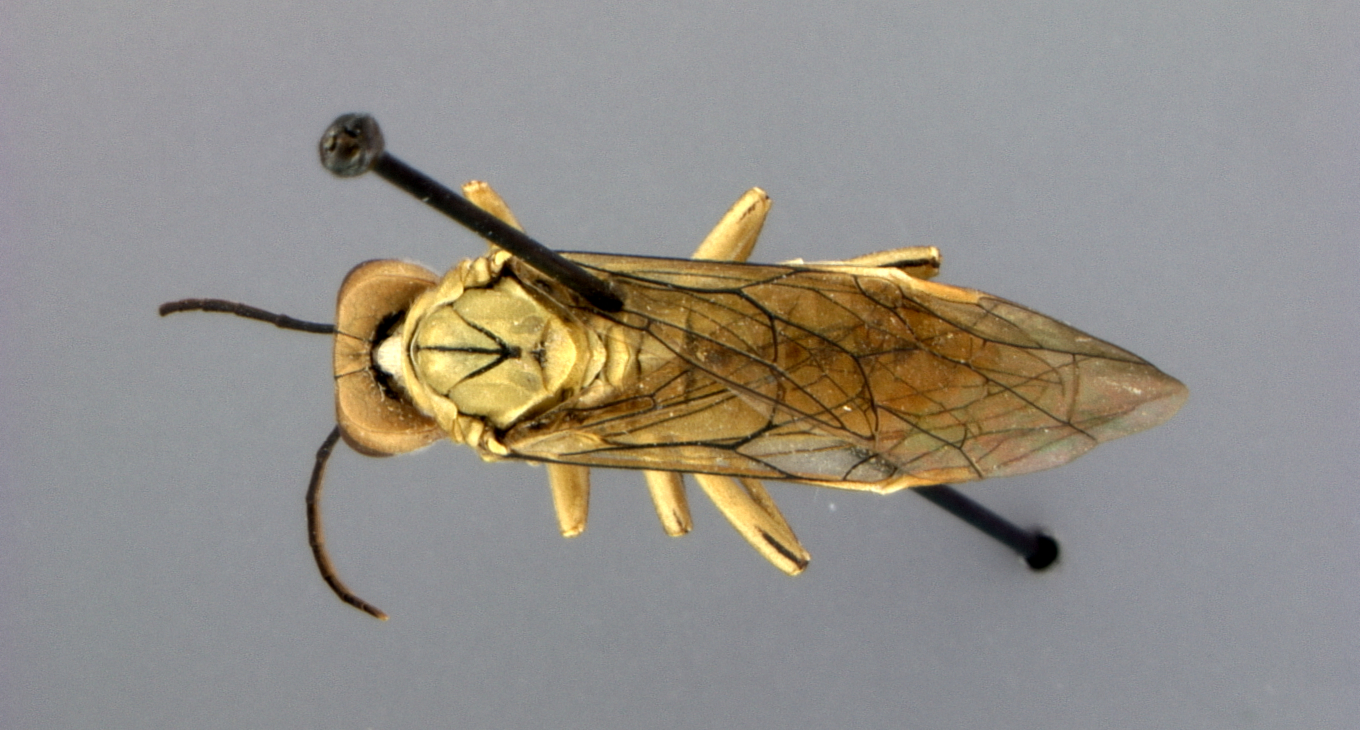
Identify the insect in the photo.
Tenthredo trunca
